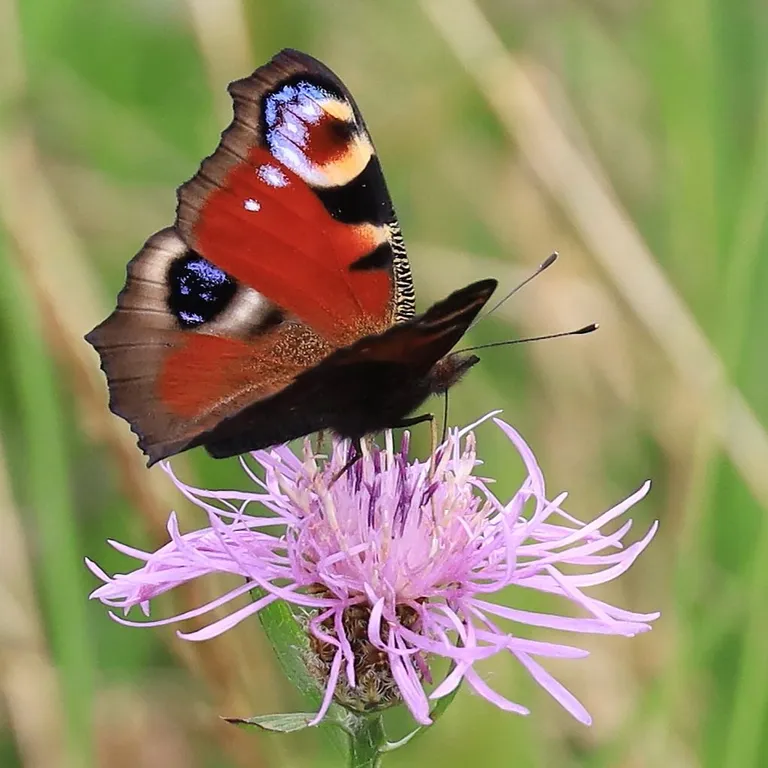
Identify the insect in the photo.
Aglais io
